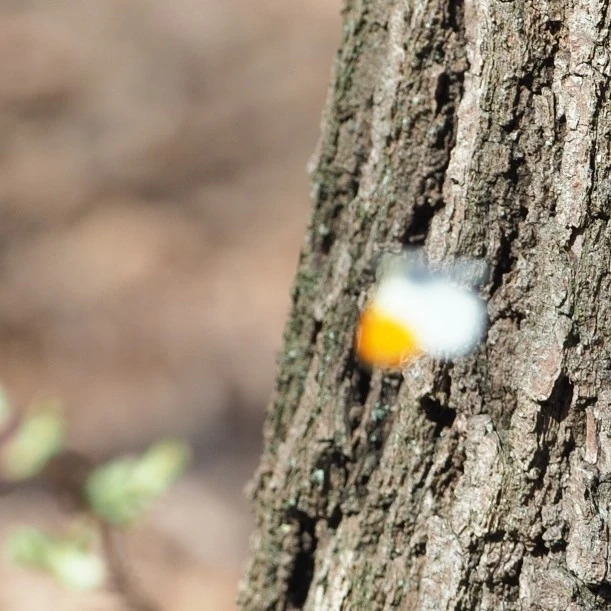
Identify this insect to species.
Anthocharis cardamines
